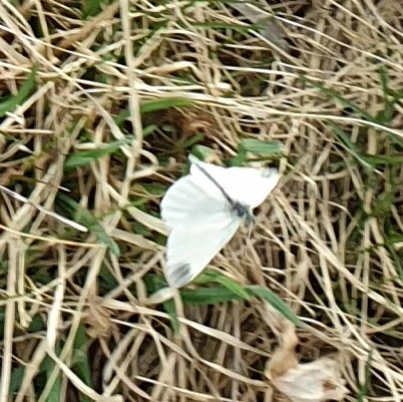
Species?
Leptidea sinapis/juvernica
